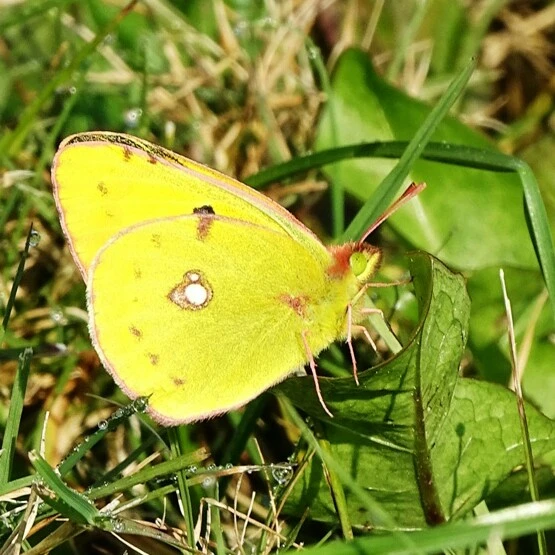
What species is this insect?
Colias croceus
